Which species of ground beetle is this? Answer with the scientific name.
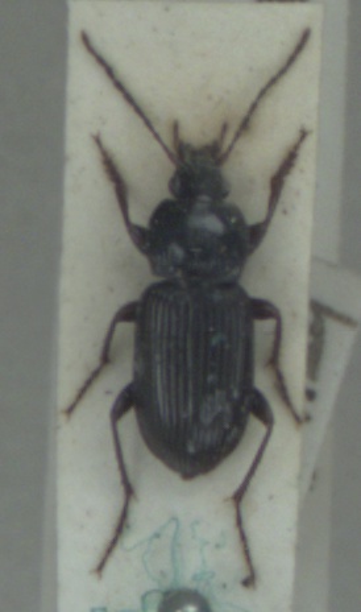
Pterostichus vernalis
